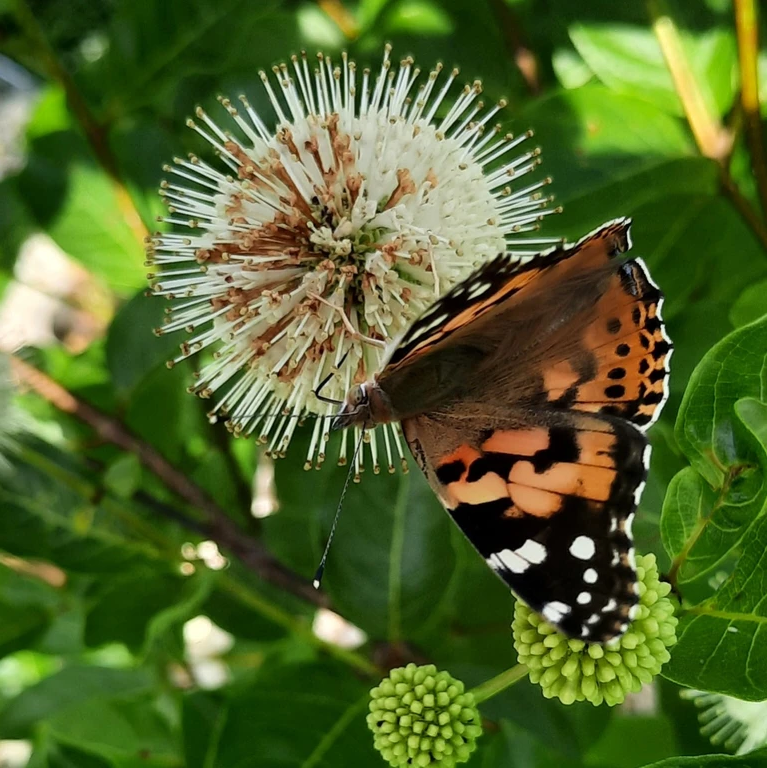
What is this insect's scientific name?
Vanessa cardui
